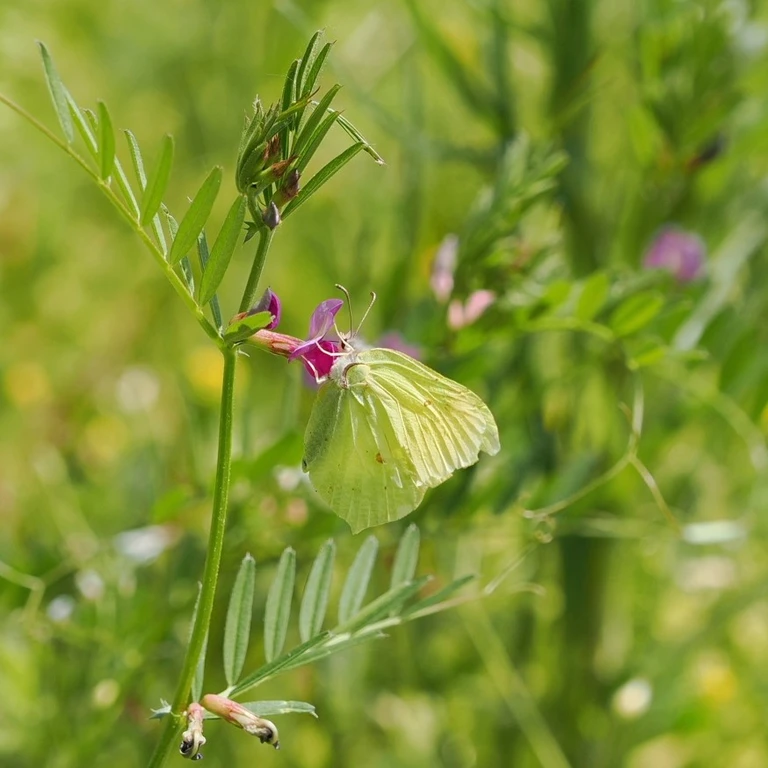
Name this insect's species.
Gonepteryx rhamni
